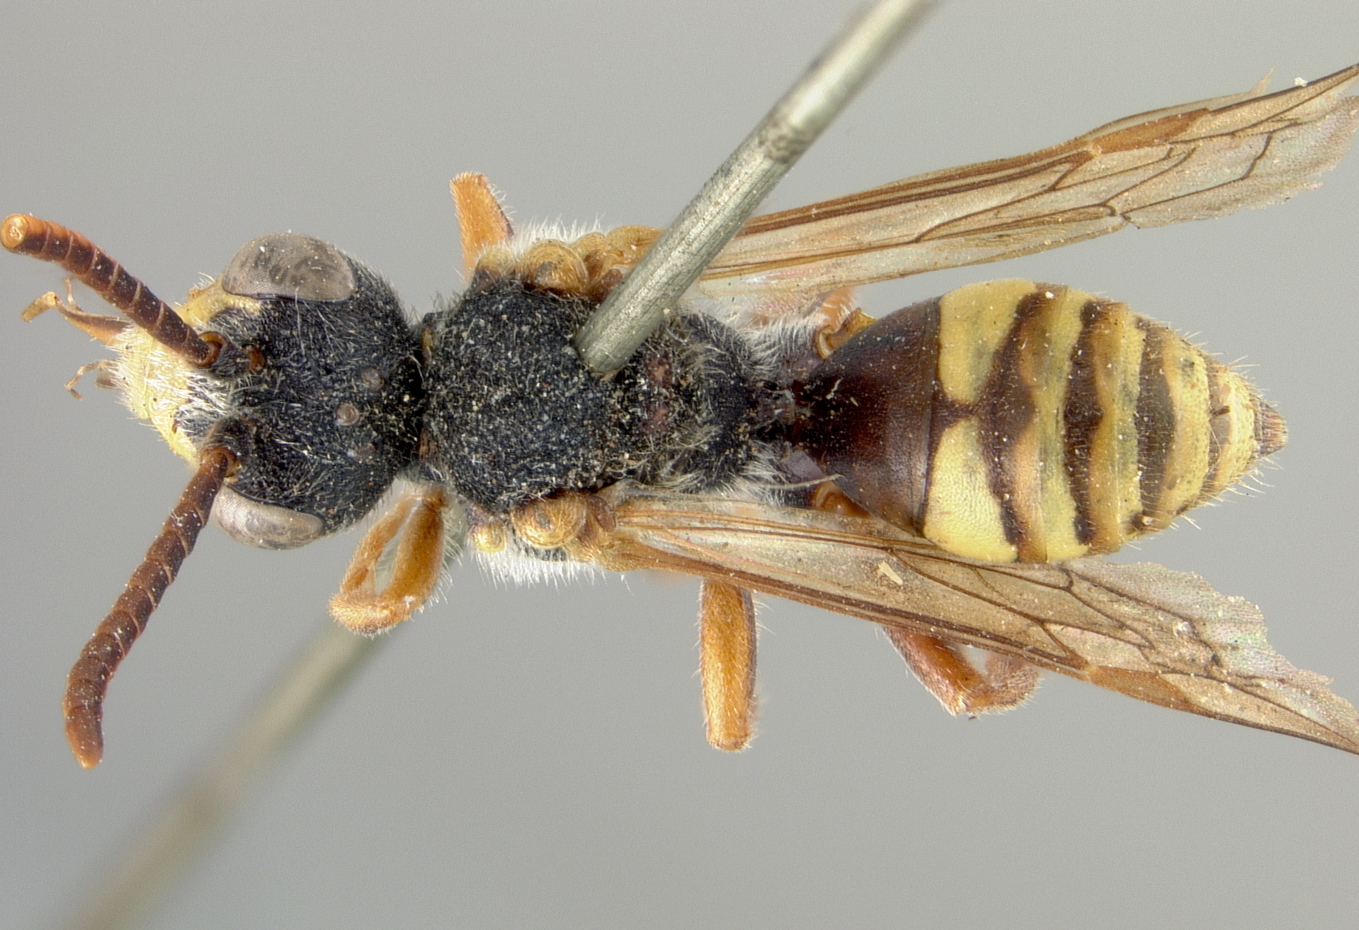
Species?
Nomada ruidosensis
